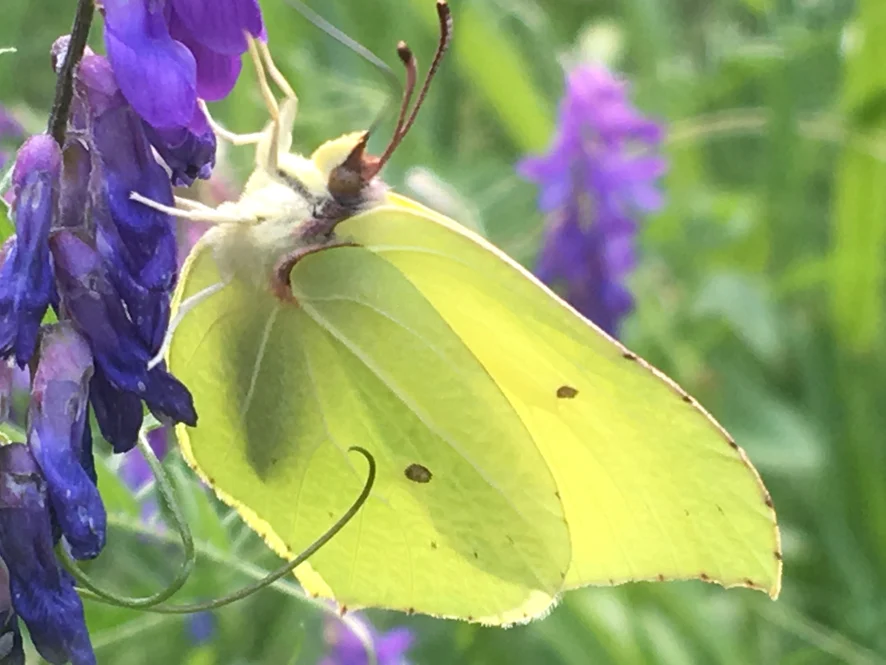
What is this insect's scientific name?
Gonepteryx rhamni
